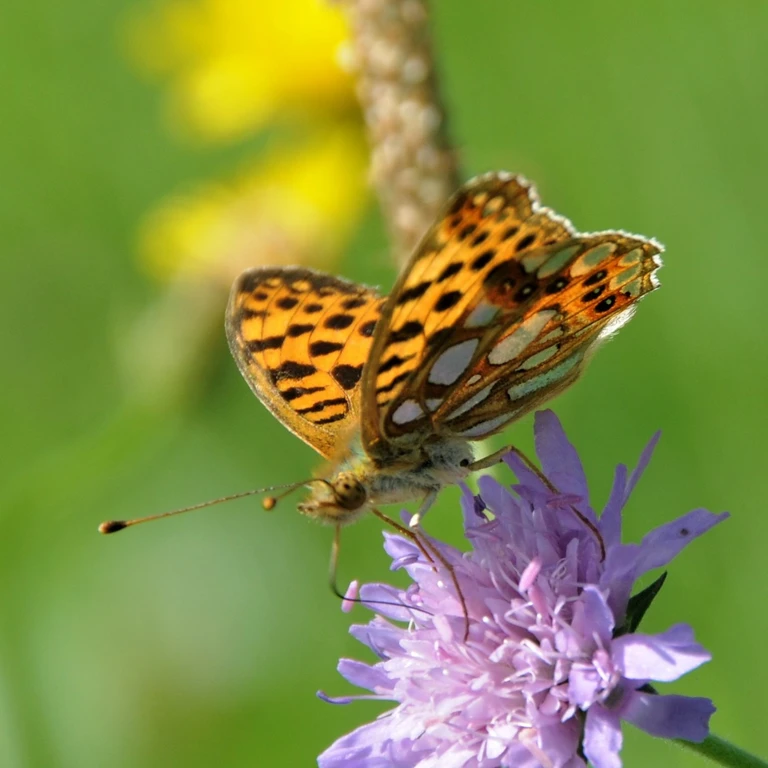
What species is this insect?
Issoria lathonia
